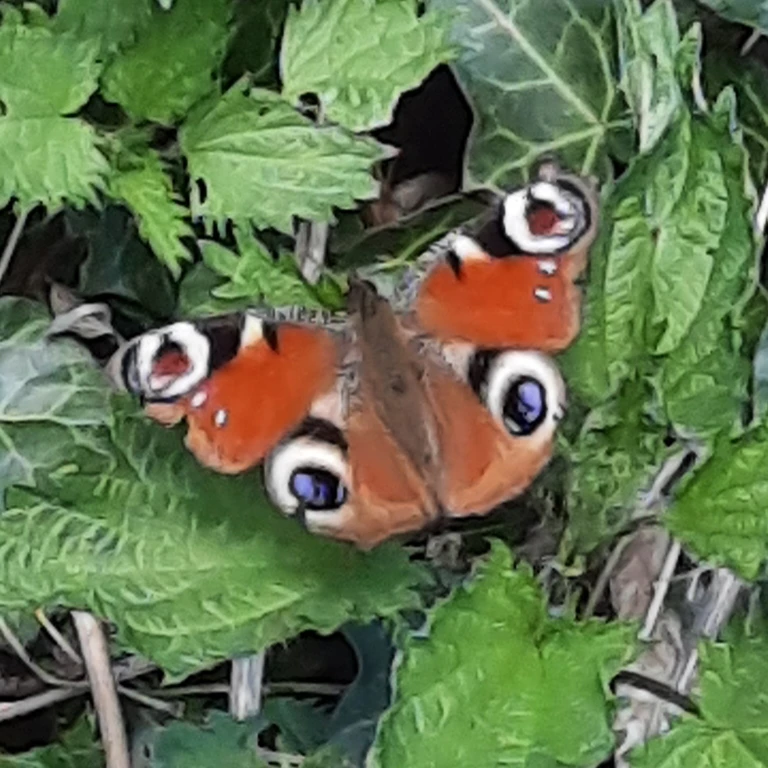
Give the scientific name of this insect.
Aglais io
